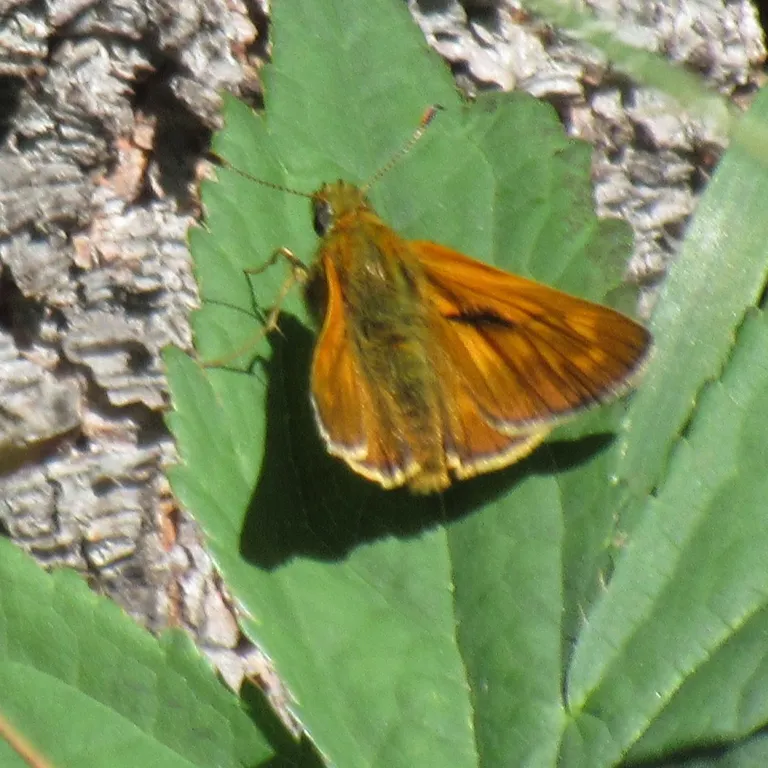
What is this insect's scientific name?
Ochlodes sylvanus (also Ochlodes venata)
